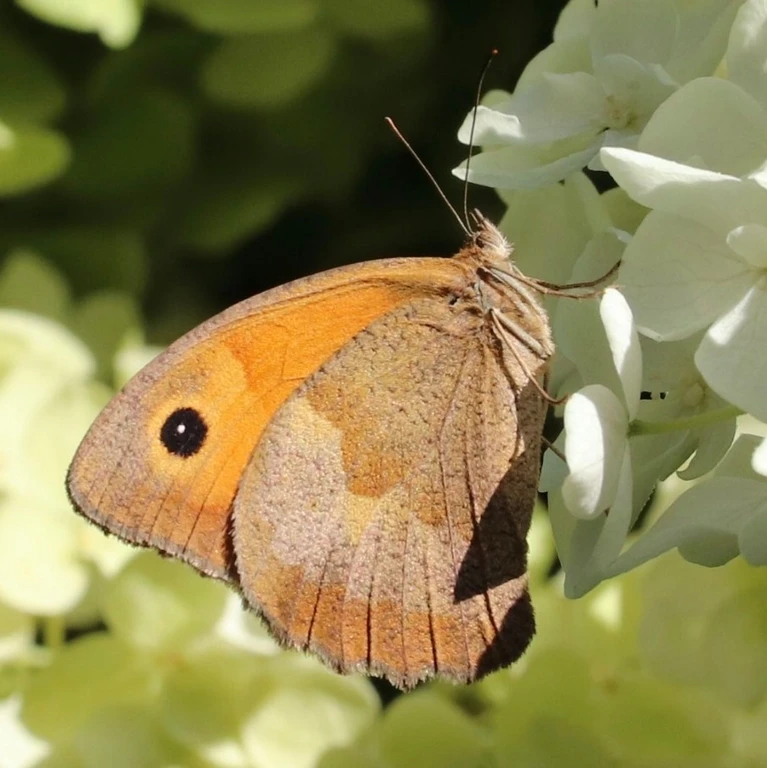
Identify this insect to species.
Maniola jurtina
